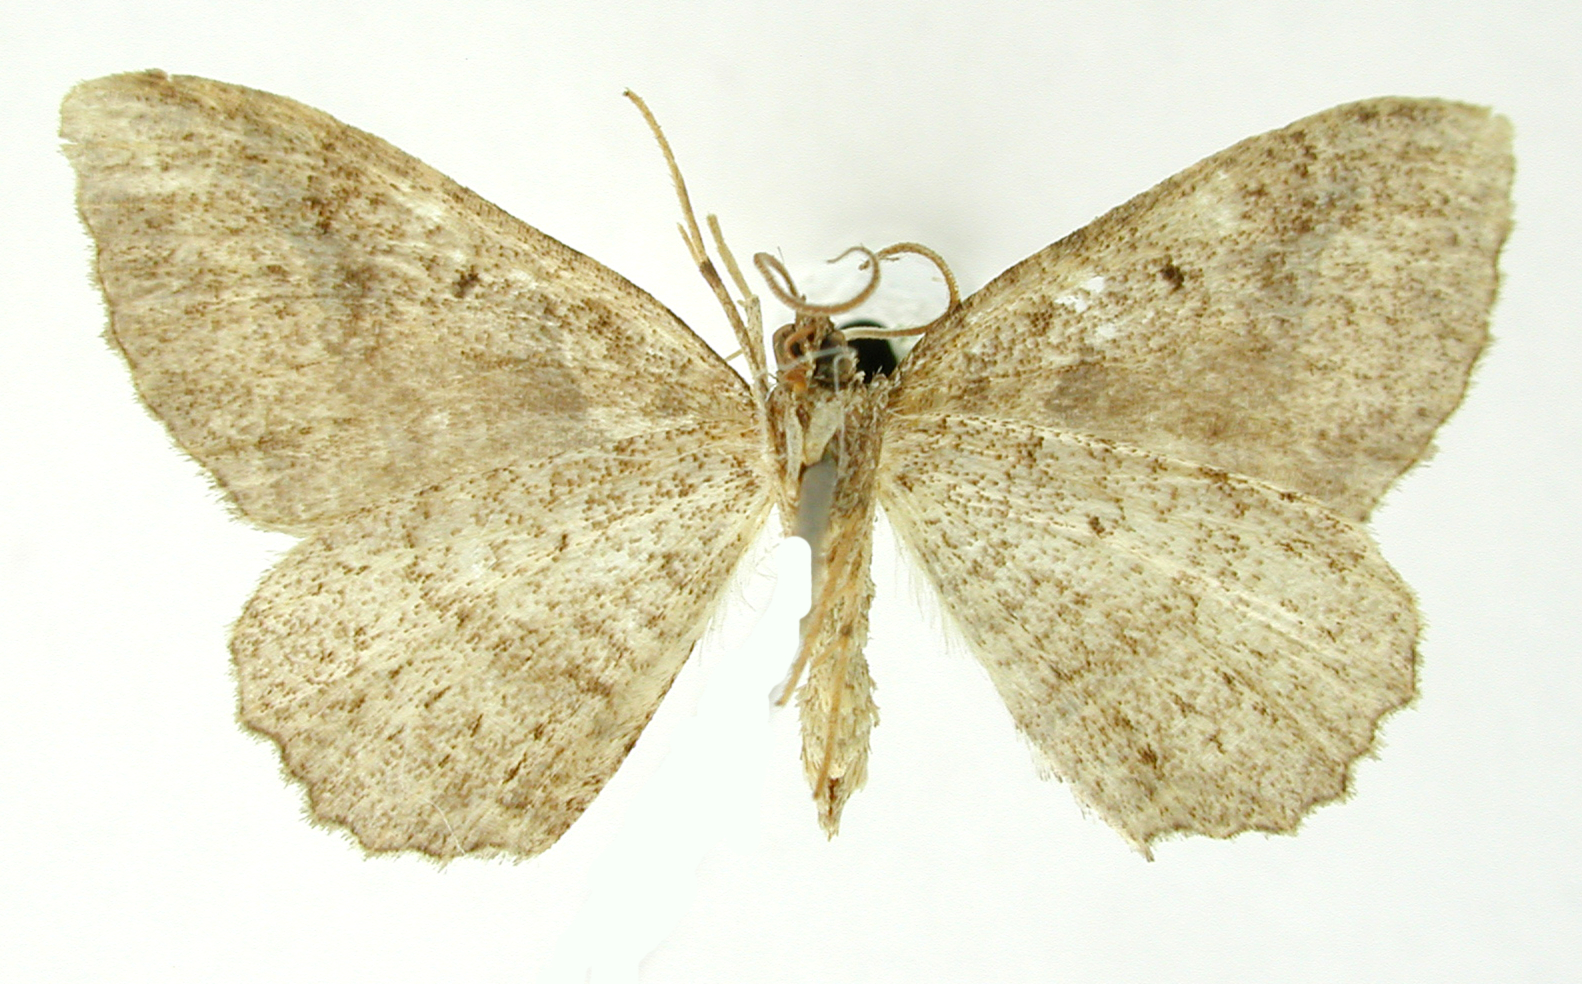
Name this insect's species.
Coenocalpe dryasaria
